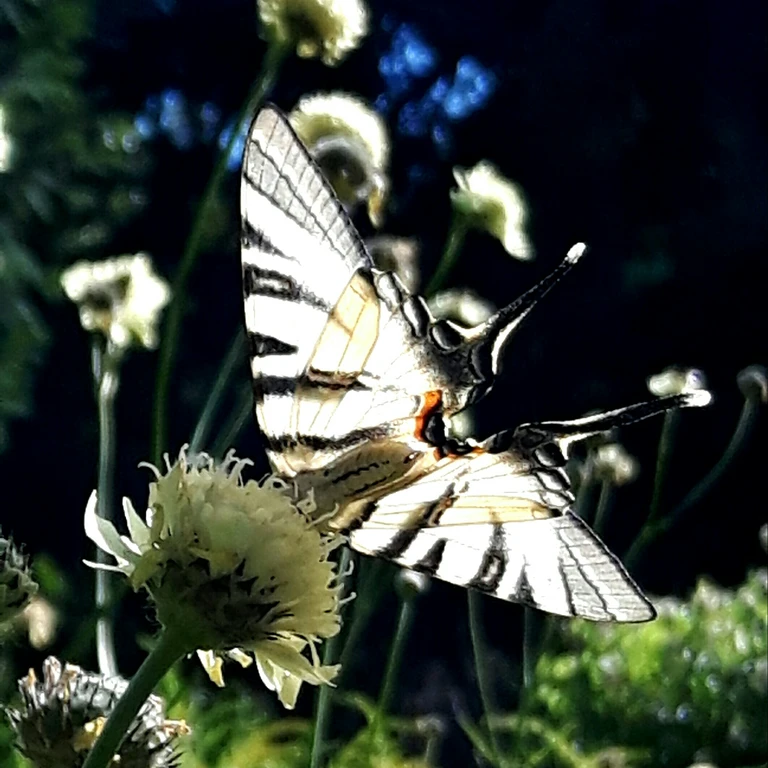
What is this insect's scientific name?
Iphiclides podalirius
